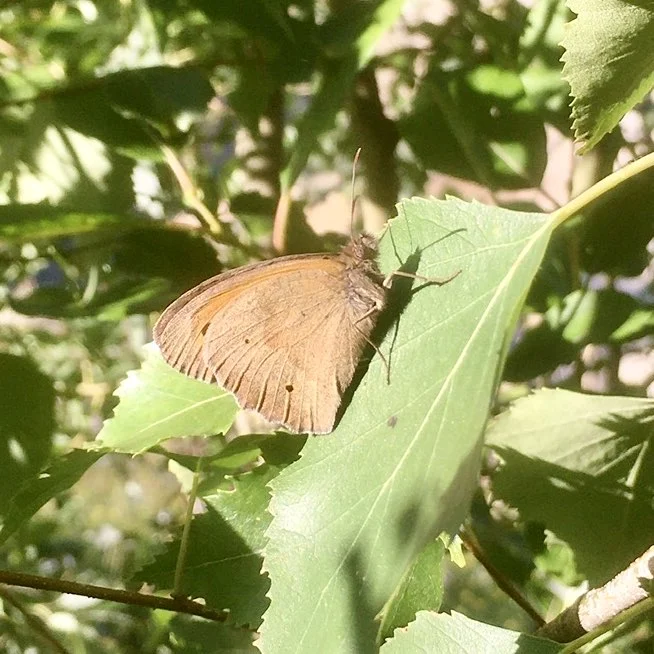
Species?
Maniola jurtina
